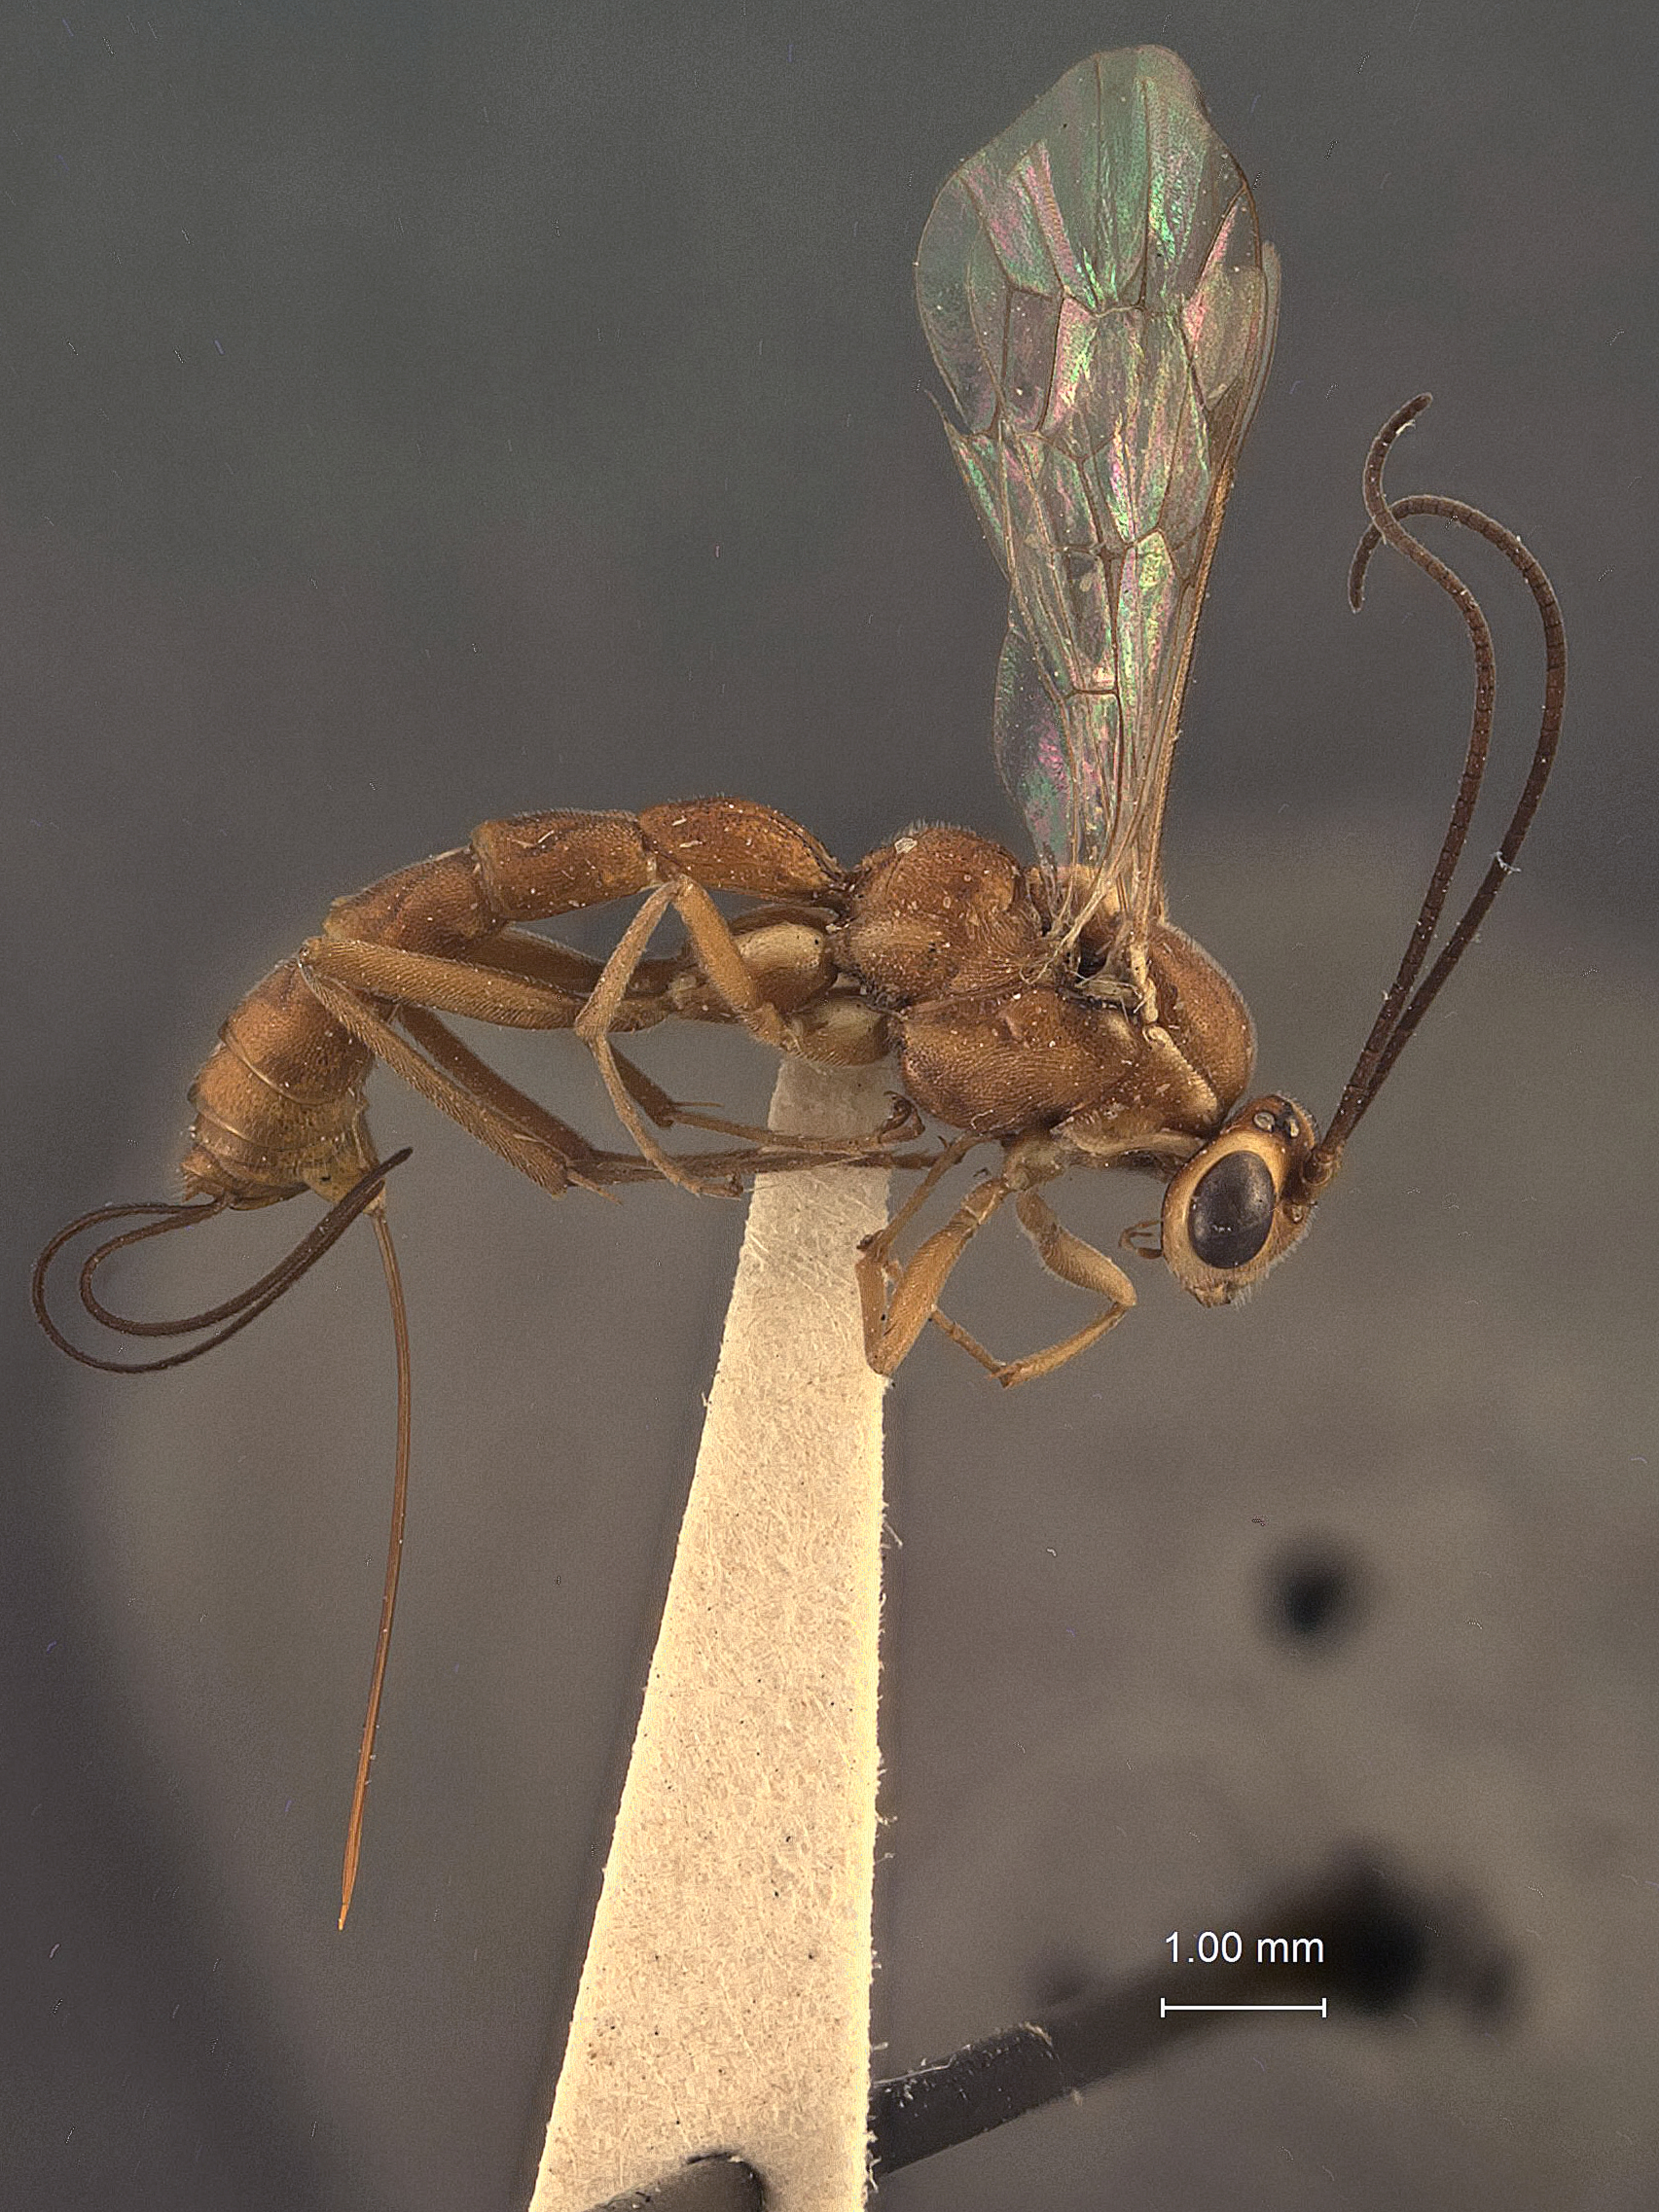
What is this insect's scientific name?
Glypta platynotae
